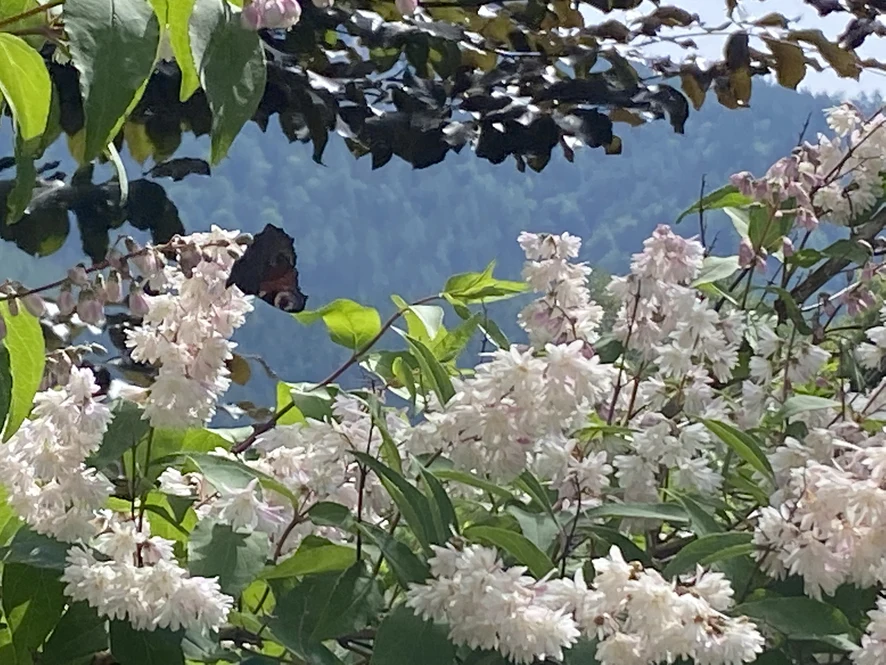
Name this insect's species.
Aglais io
